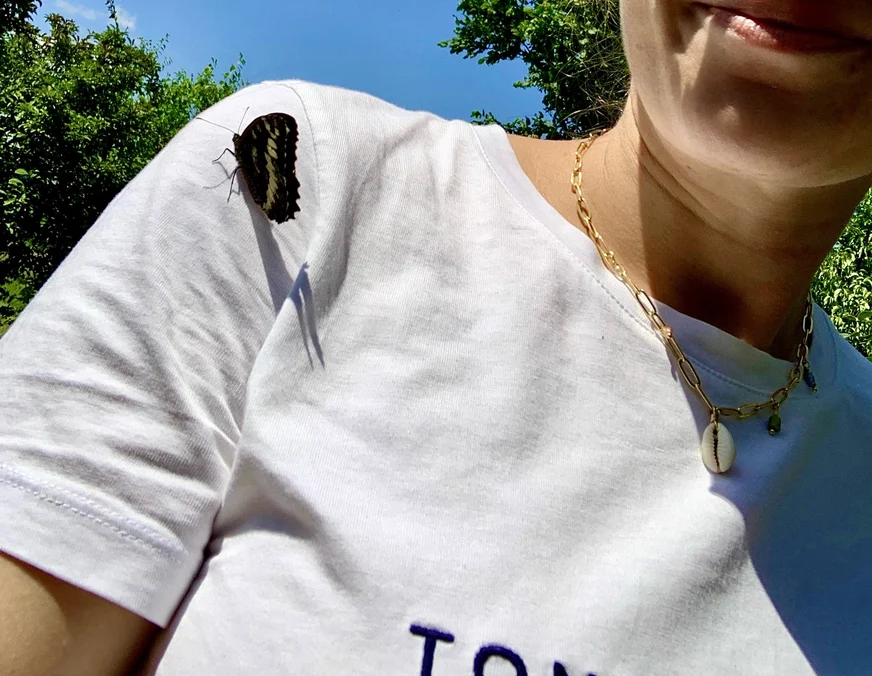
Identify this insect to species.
Brintesia circe
